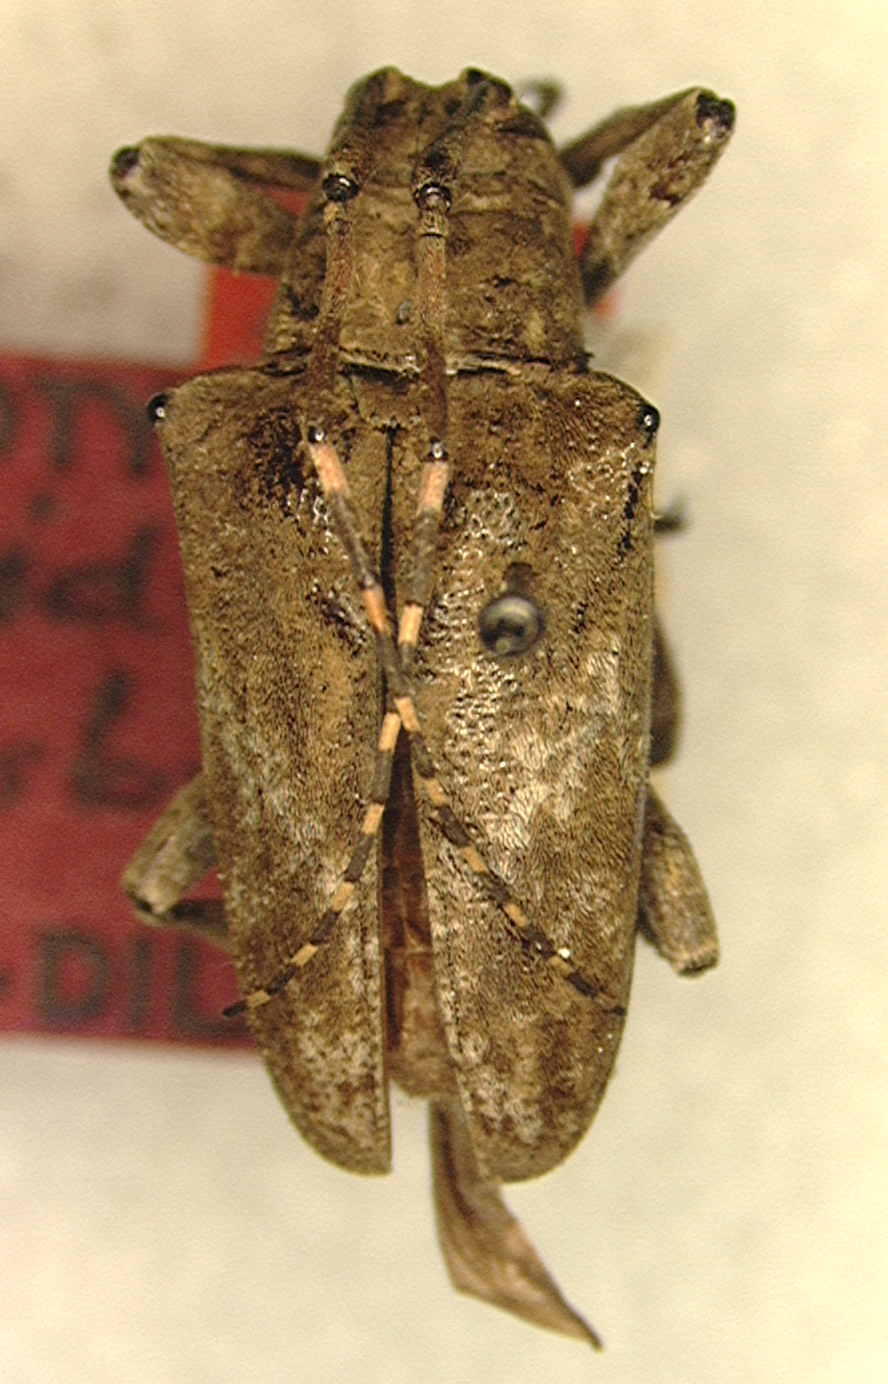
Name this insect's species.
Tulcus thysbe (also Charoides thysbe)
